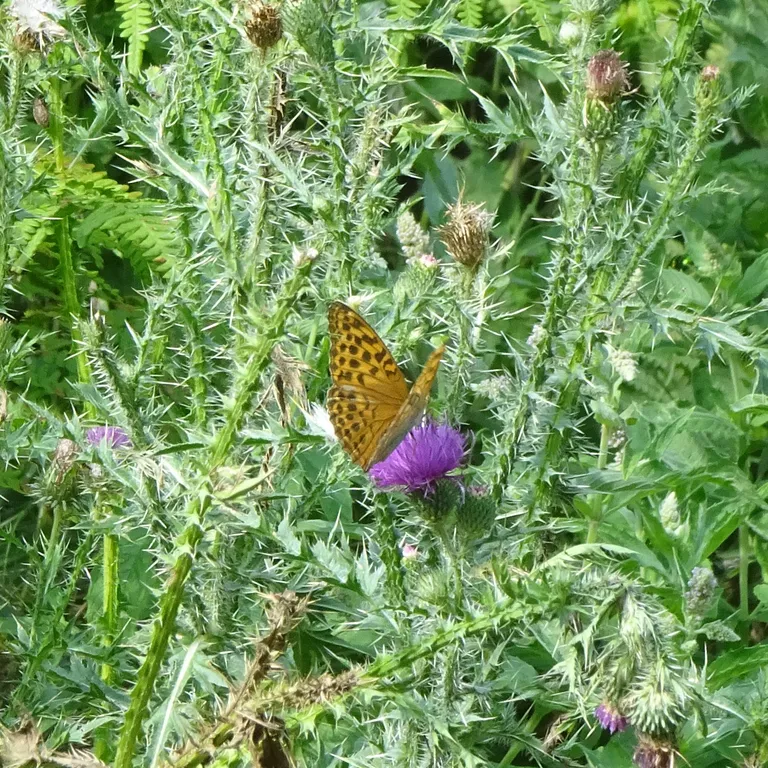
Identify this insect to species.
Argynnis paphia
